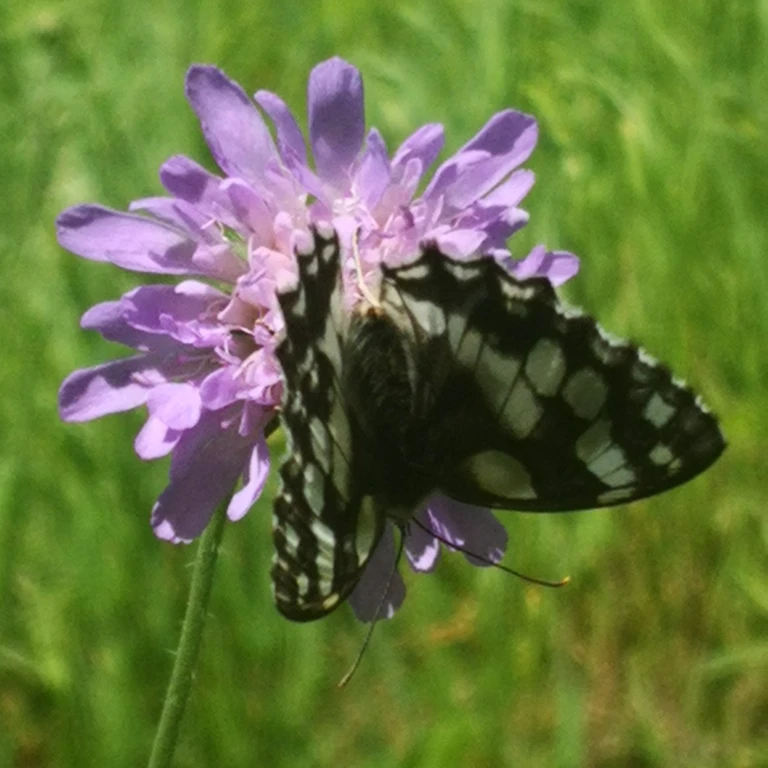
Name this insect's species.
Melanargia galathea
